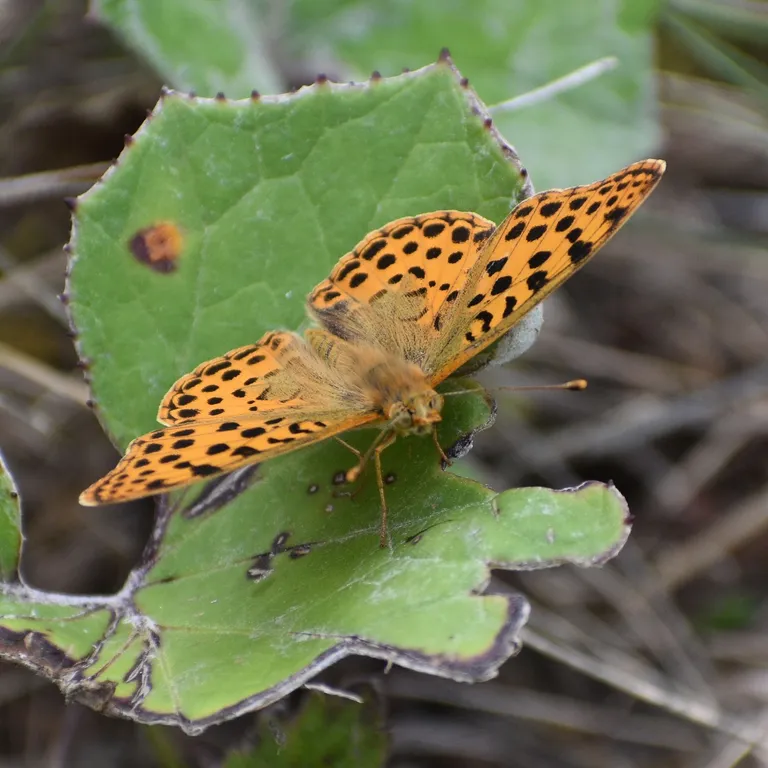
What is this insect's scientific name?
Issoria lathonia
